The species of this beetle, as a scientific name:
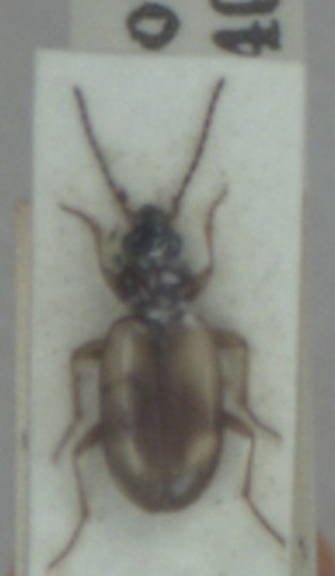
Bembidion femoratum
